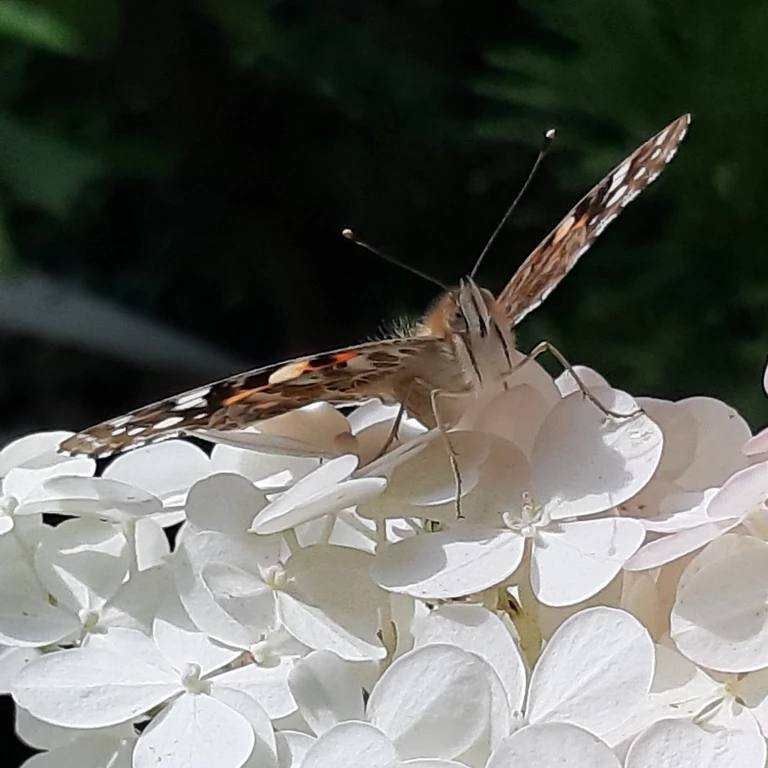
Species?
Vanessa cardui
